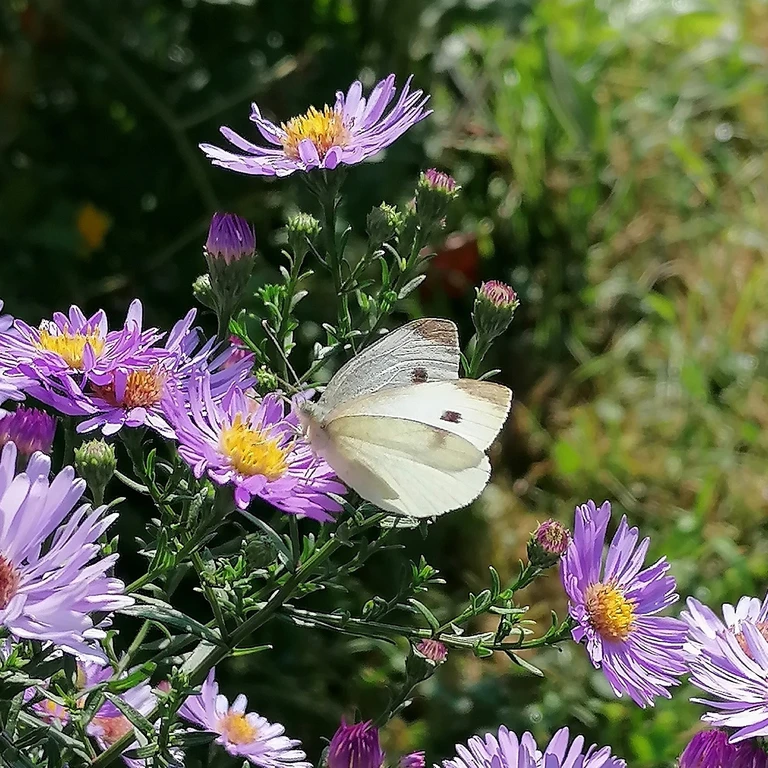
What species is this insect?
Pieris rapae
